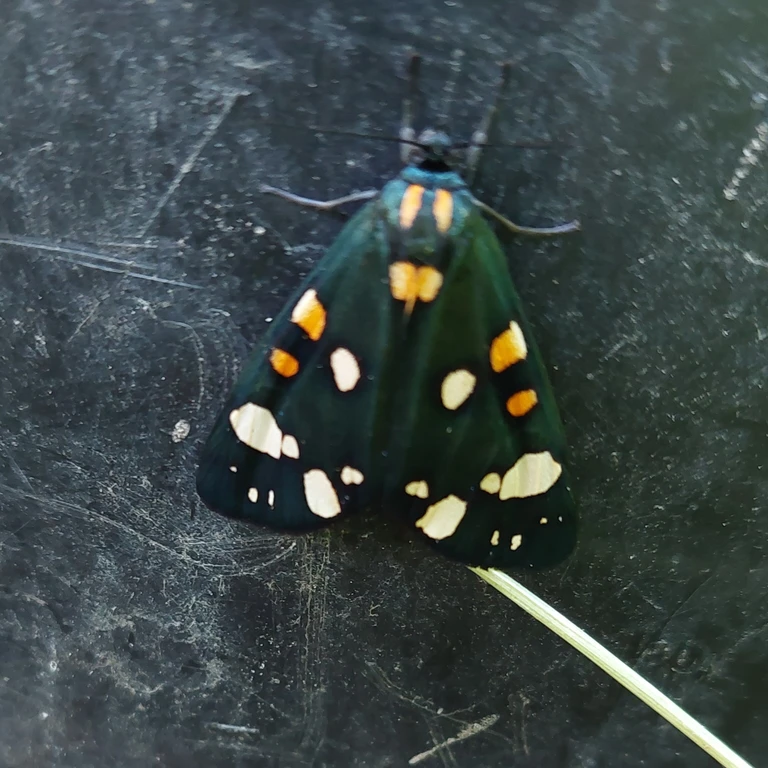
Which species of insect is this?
Callimorpha dominula
